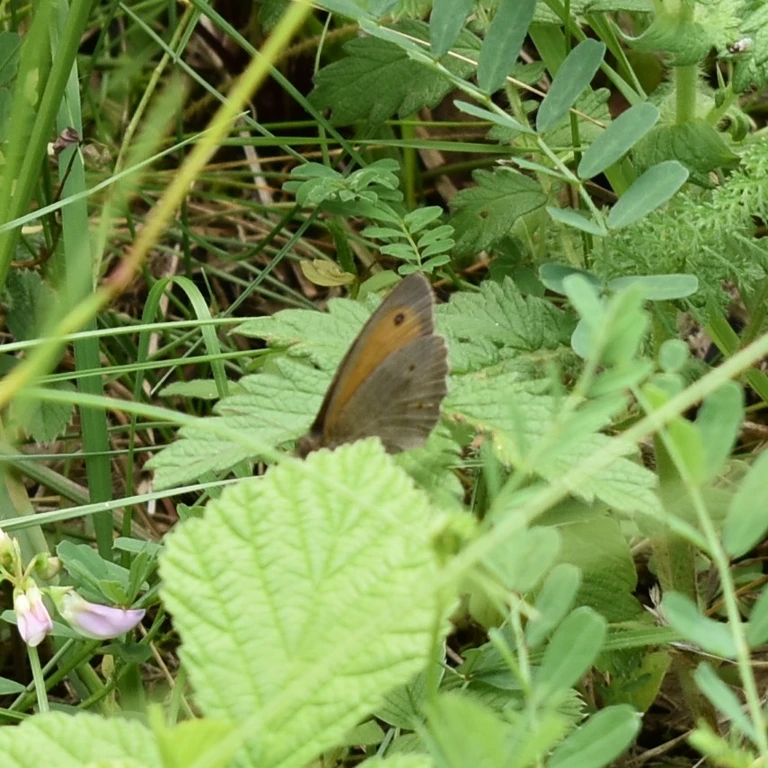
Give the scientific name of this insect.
Maniola jurtina
